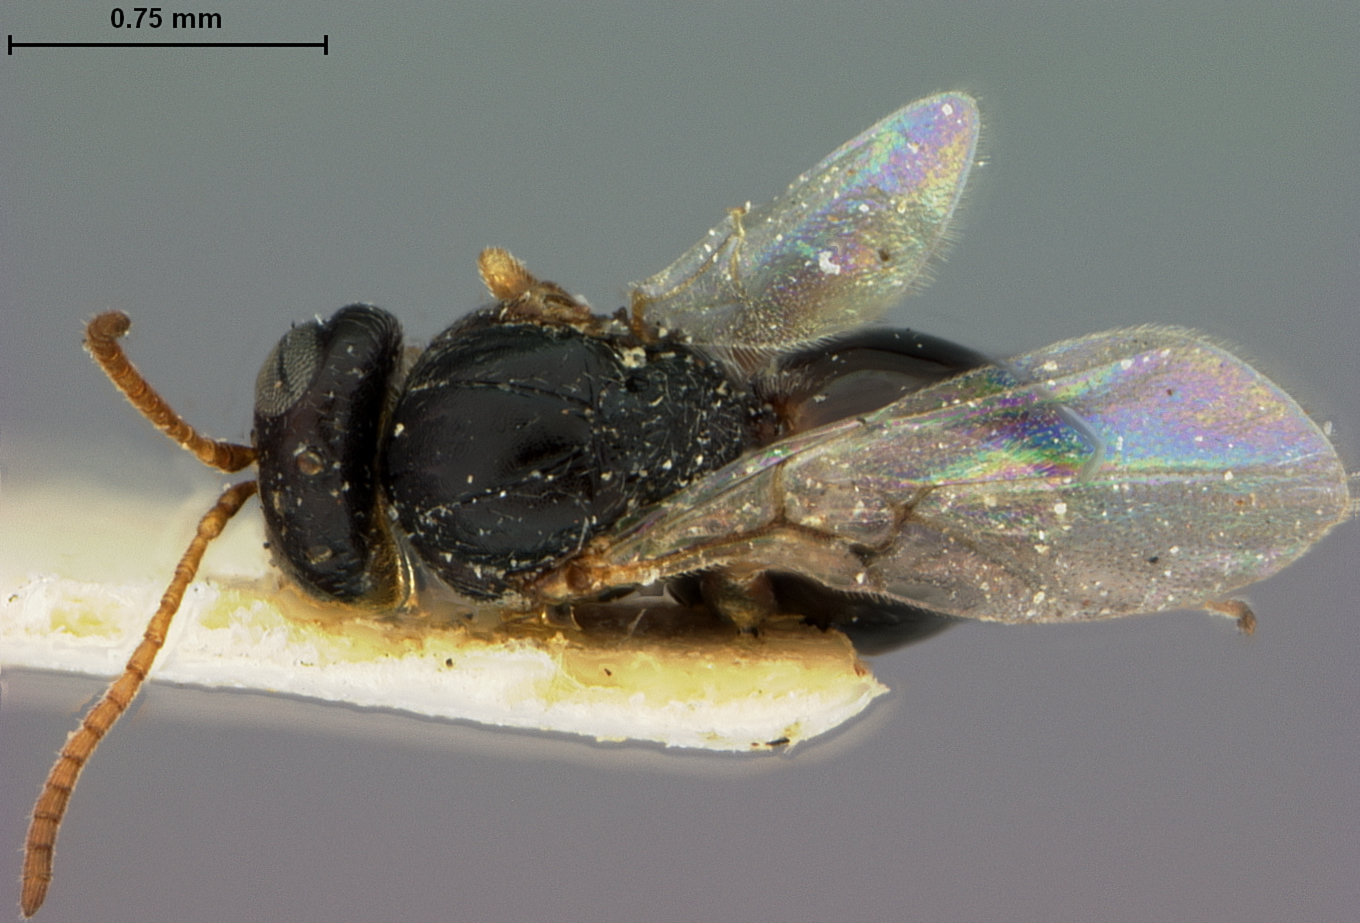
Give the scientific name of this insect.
Diplolepis occultata
